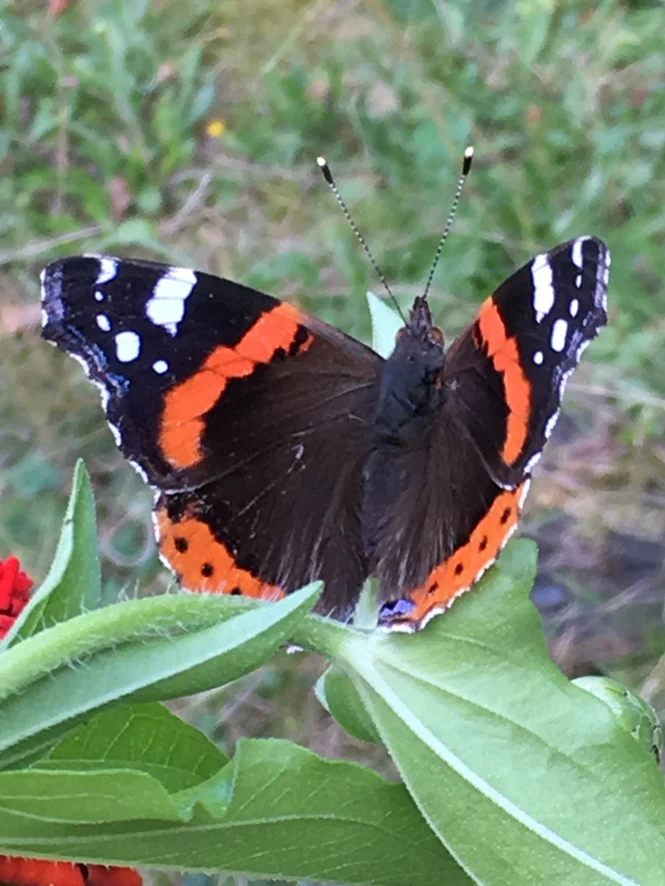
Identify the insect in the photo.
Vanessa atalanta
